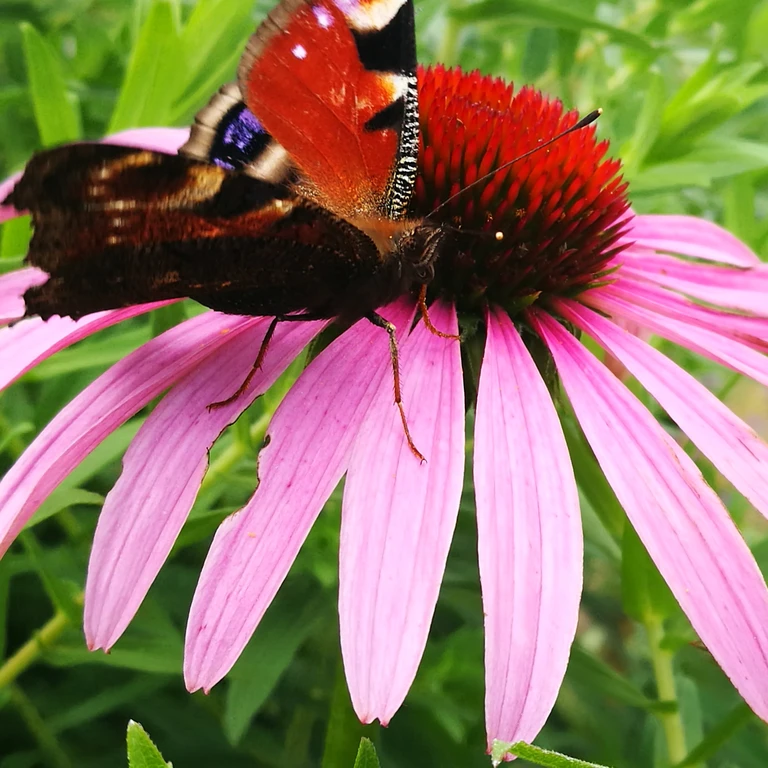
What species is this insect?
Aglais io
